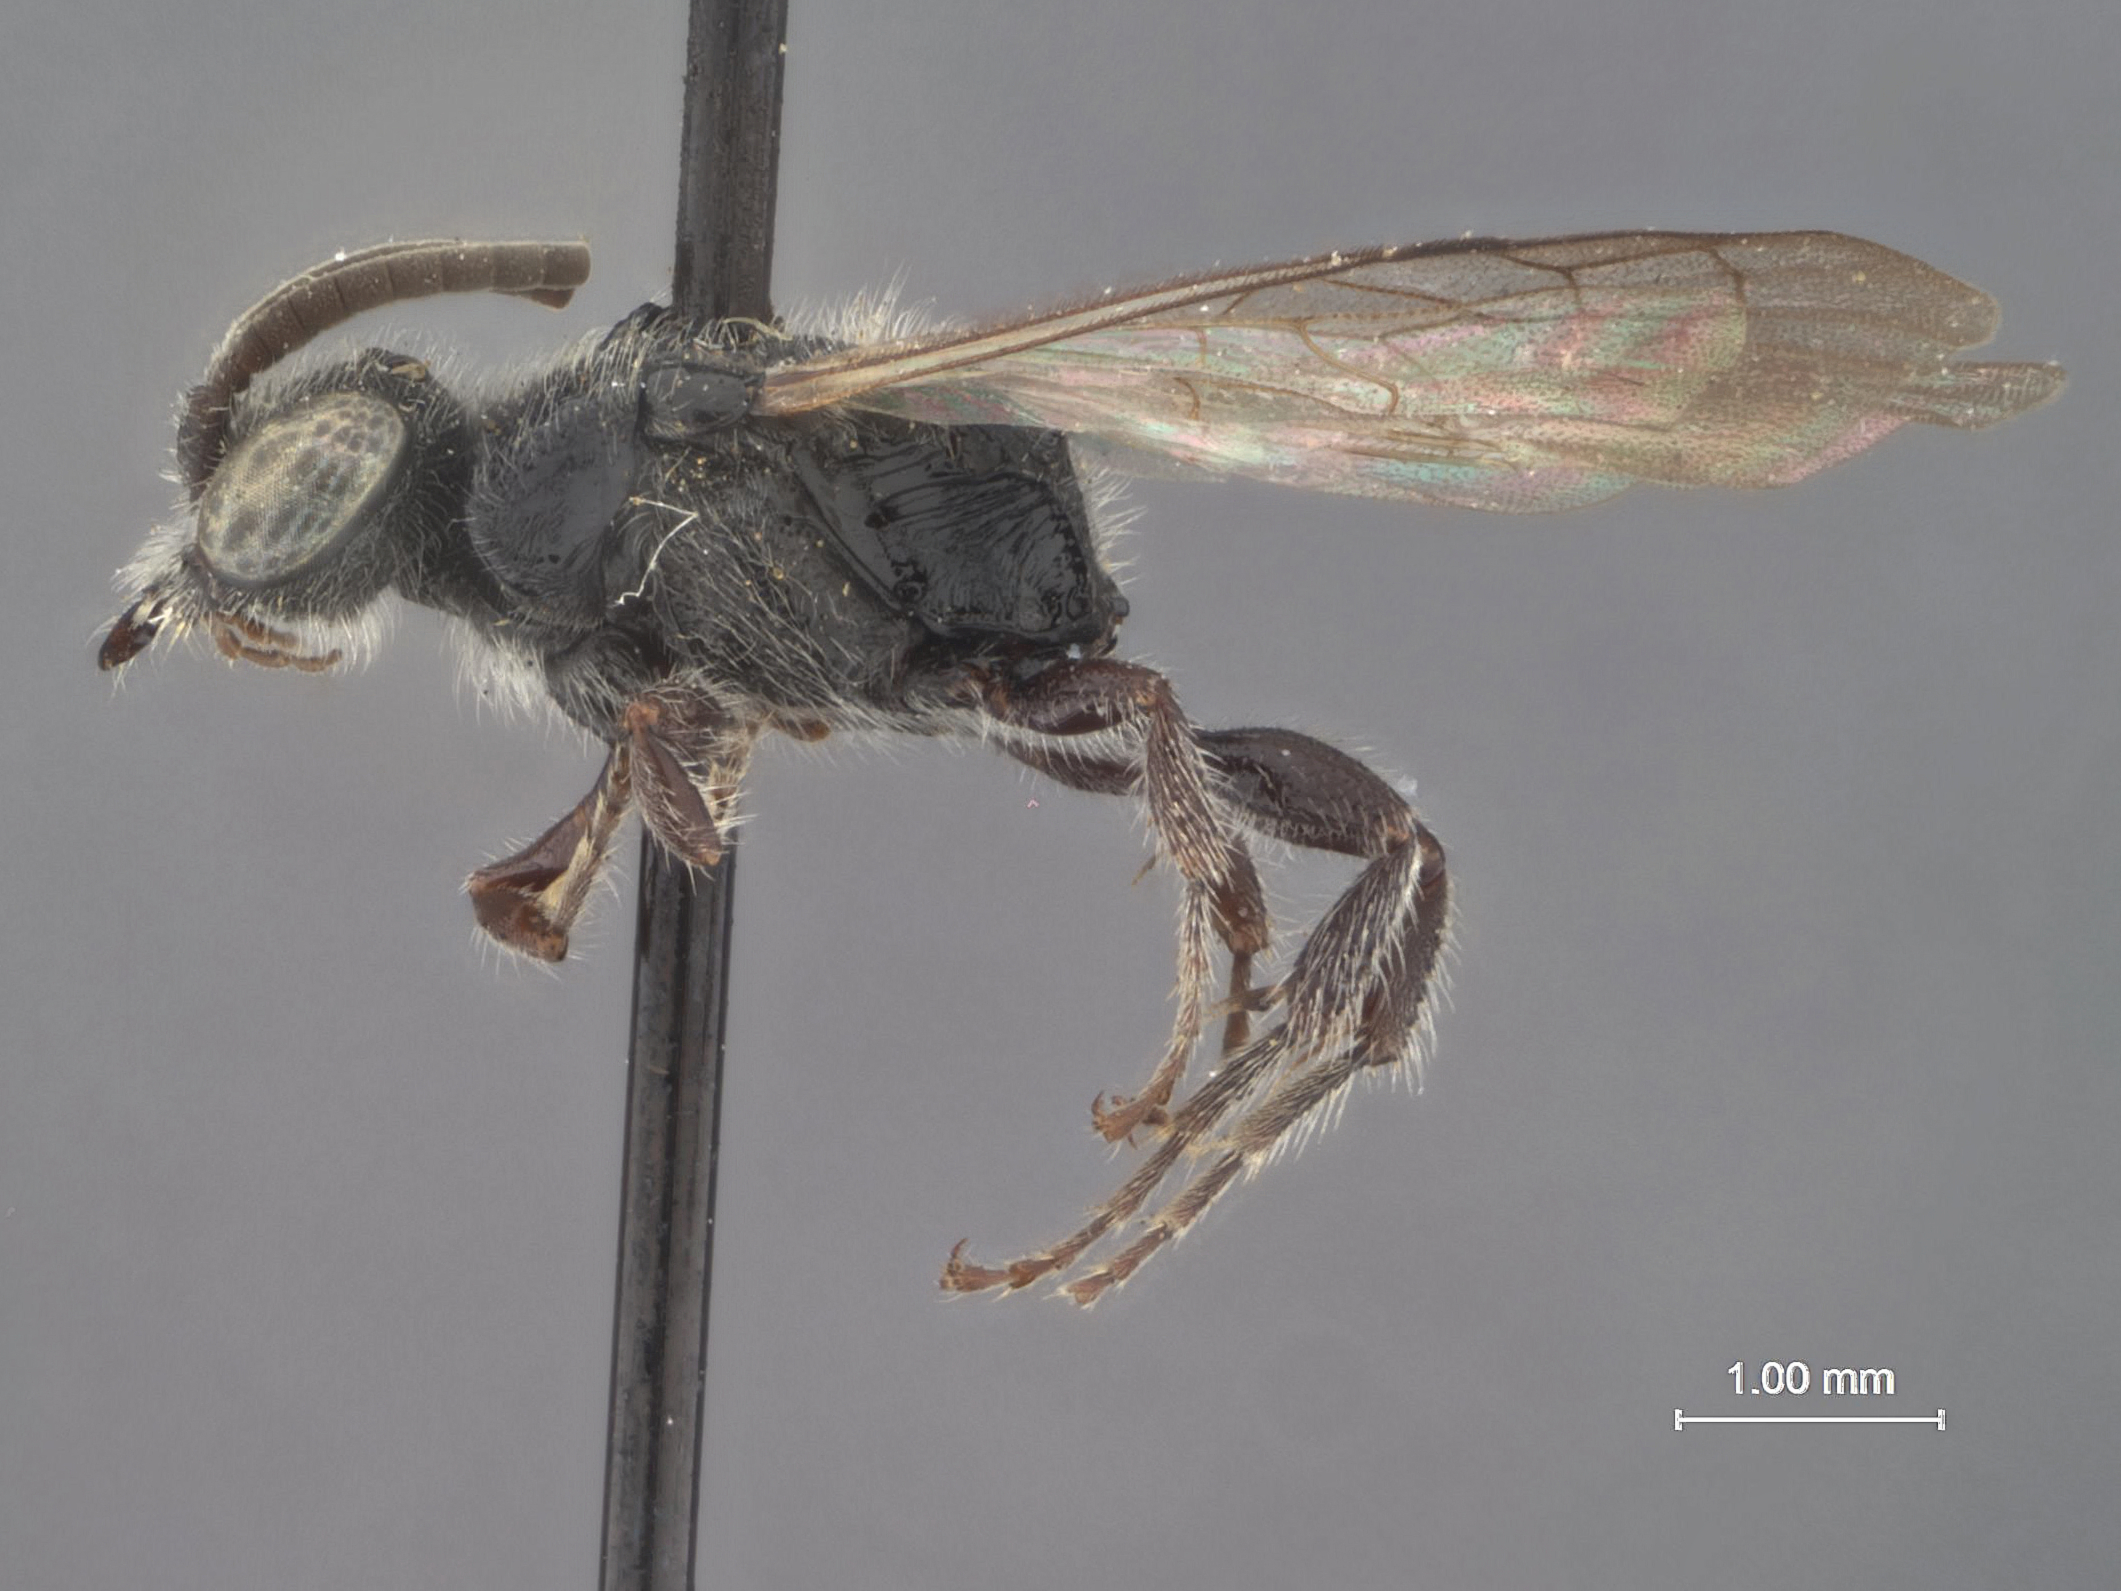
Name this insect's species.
Tiphia relativa
